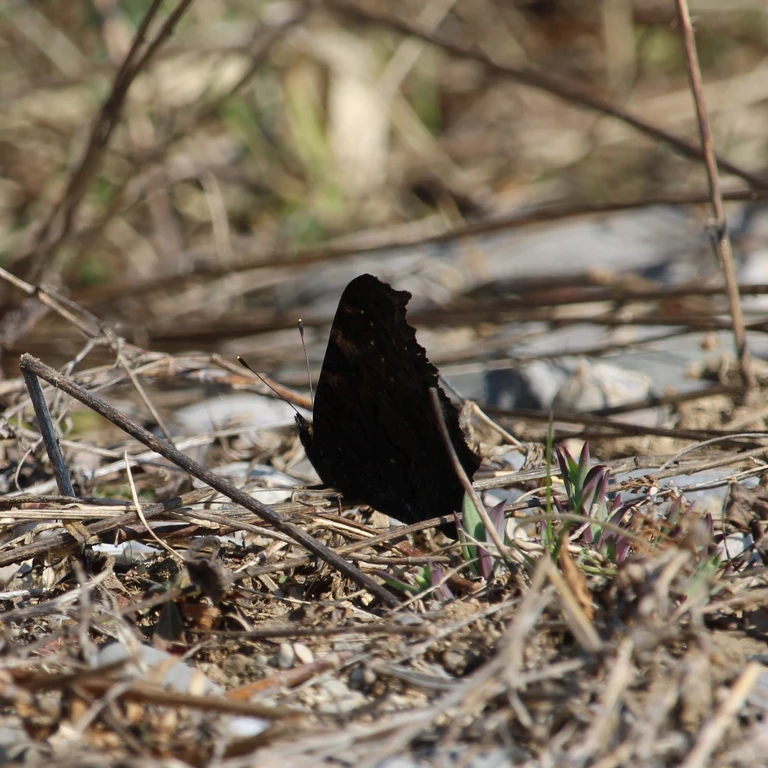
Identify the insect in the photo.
Aglais io
